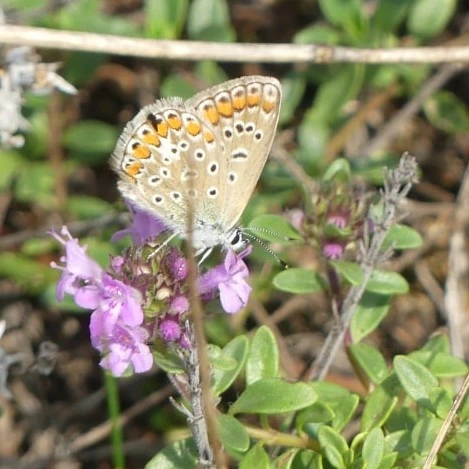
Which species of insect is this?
Polyommatus icarus
